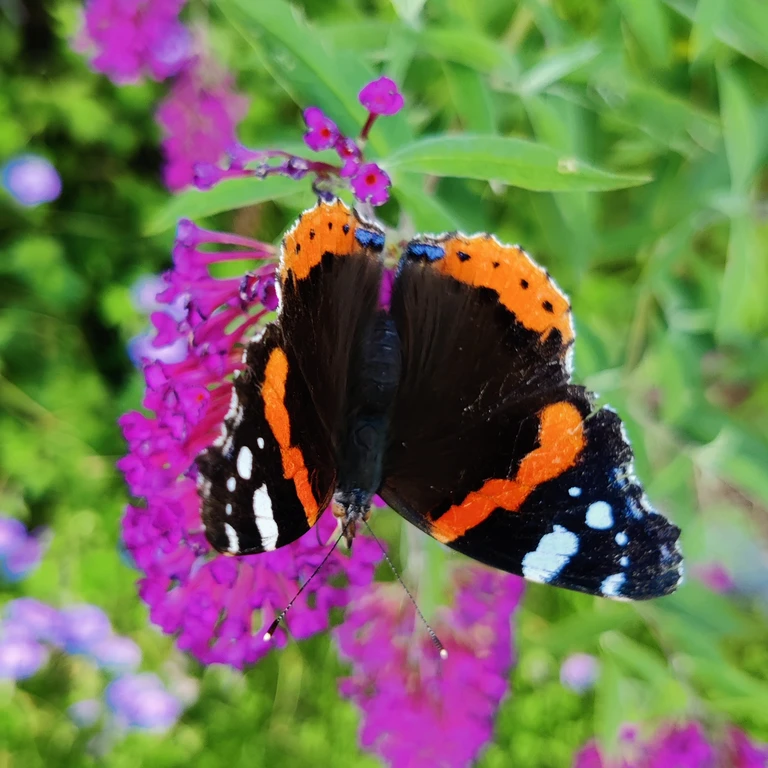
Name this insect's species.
Vanessa atalanta
